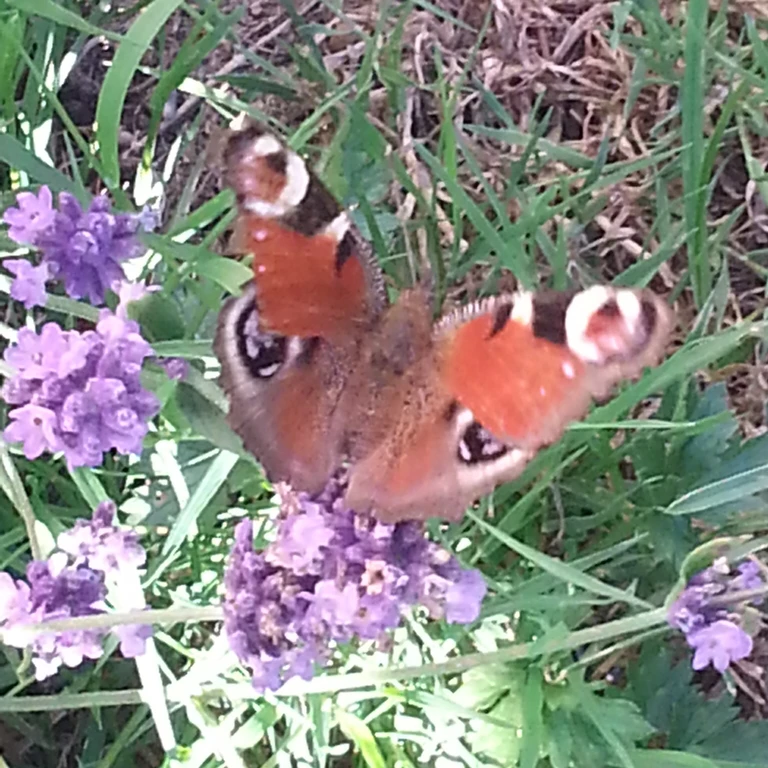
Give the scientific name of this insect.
Aglais io
